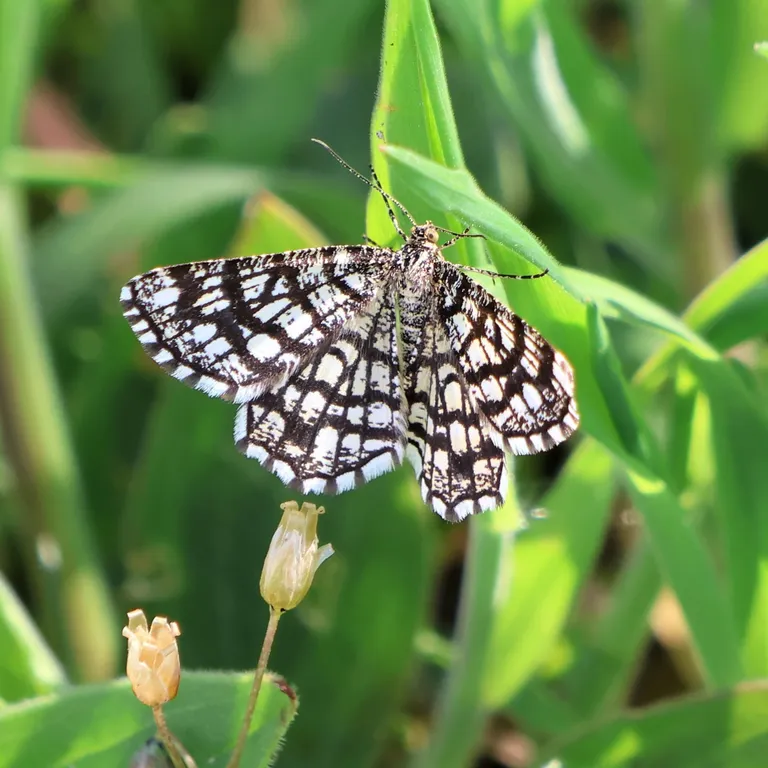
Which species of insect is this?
Chiasmia clathrata
